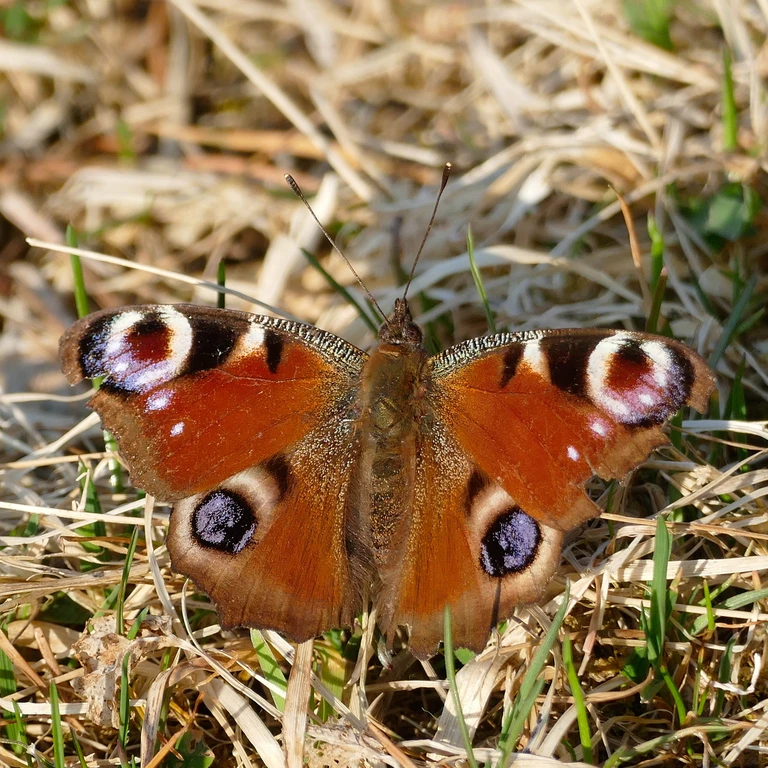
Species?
Aglais io
